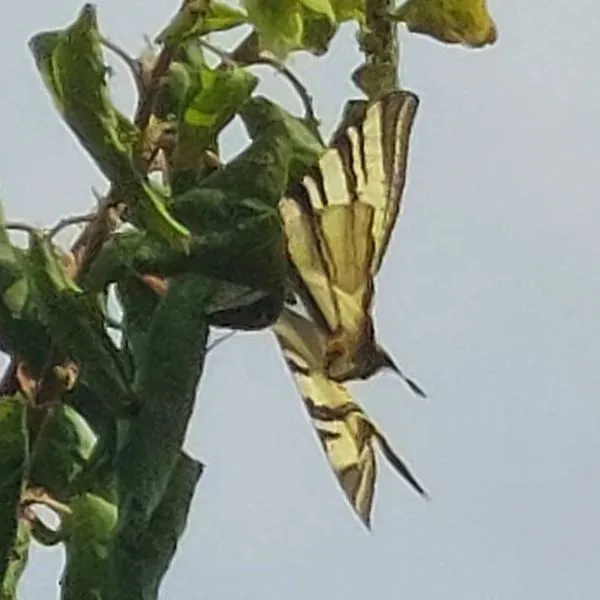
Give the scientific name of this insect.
Iphiclides podalirius
